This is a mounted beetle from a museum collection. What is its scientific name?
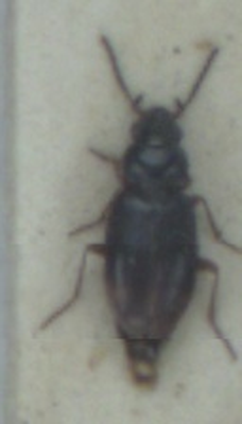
Bembidion guttula
